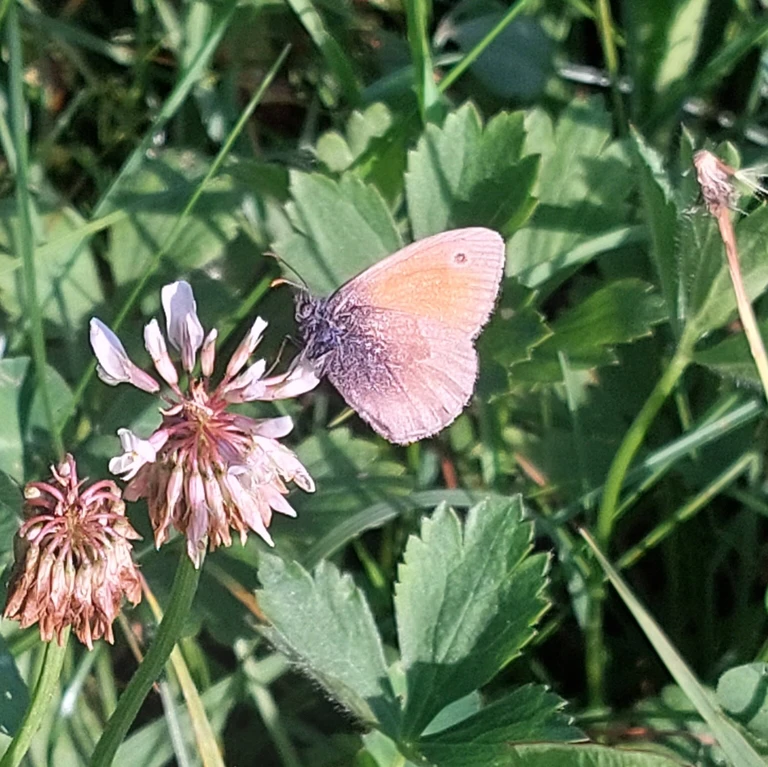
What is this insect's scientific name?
Coenonympha pamphilus
